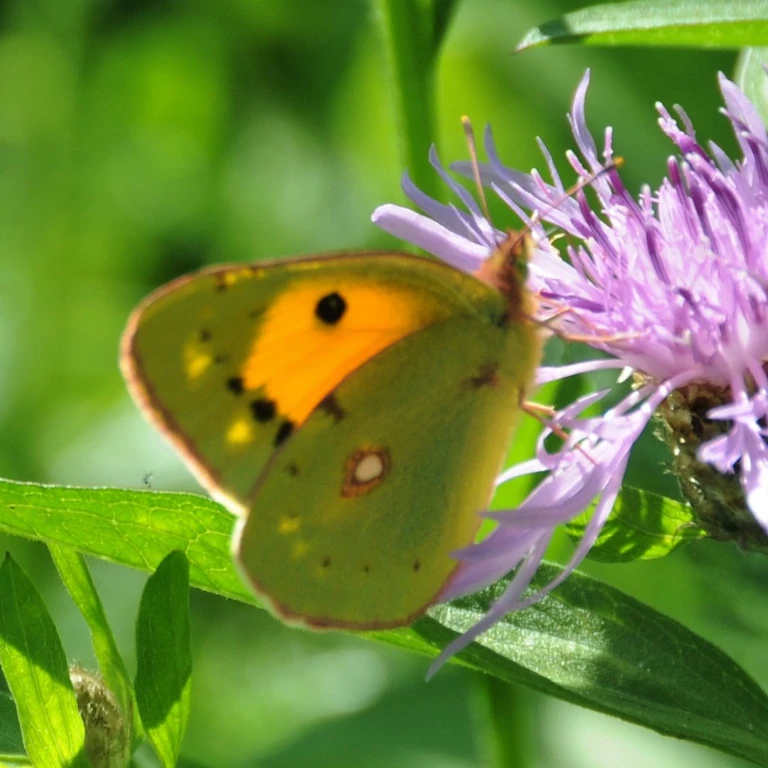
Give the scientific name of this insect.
Colias croceus
